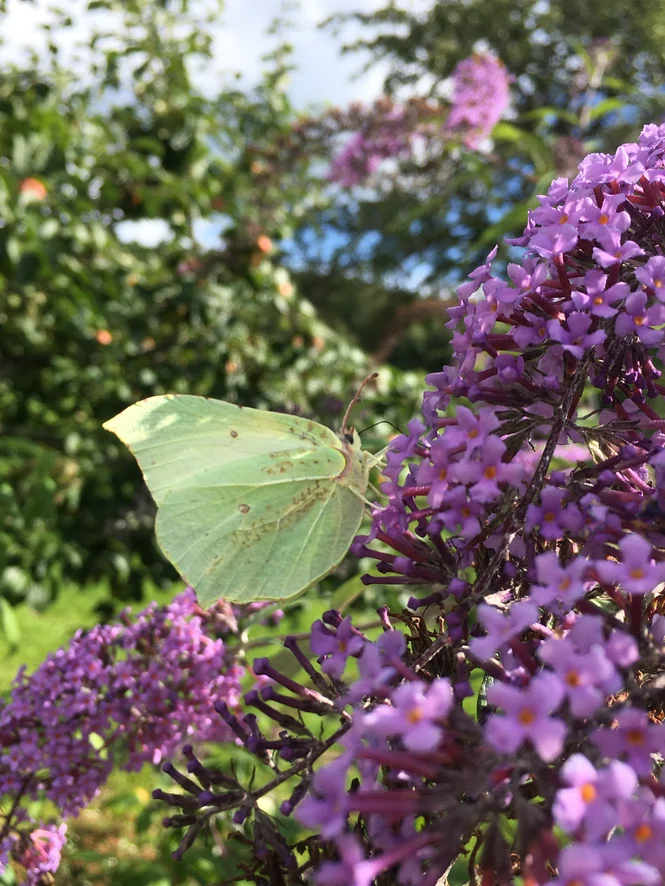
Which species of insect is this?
Gonepteryx rhamni
